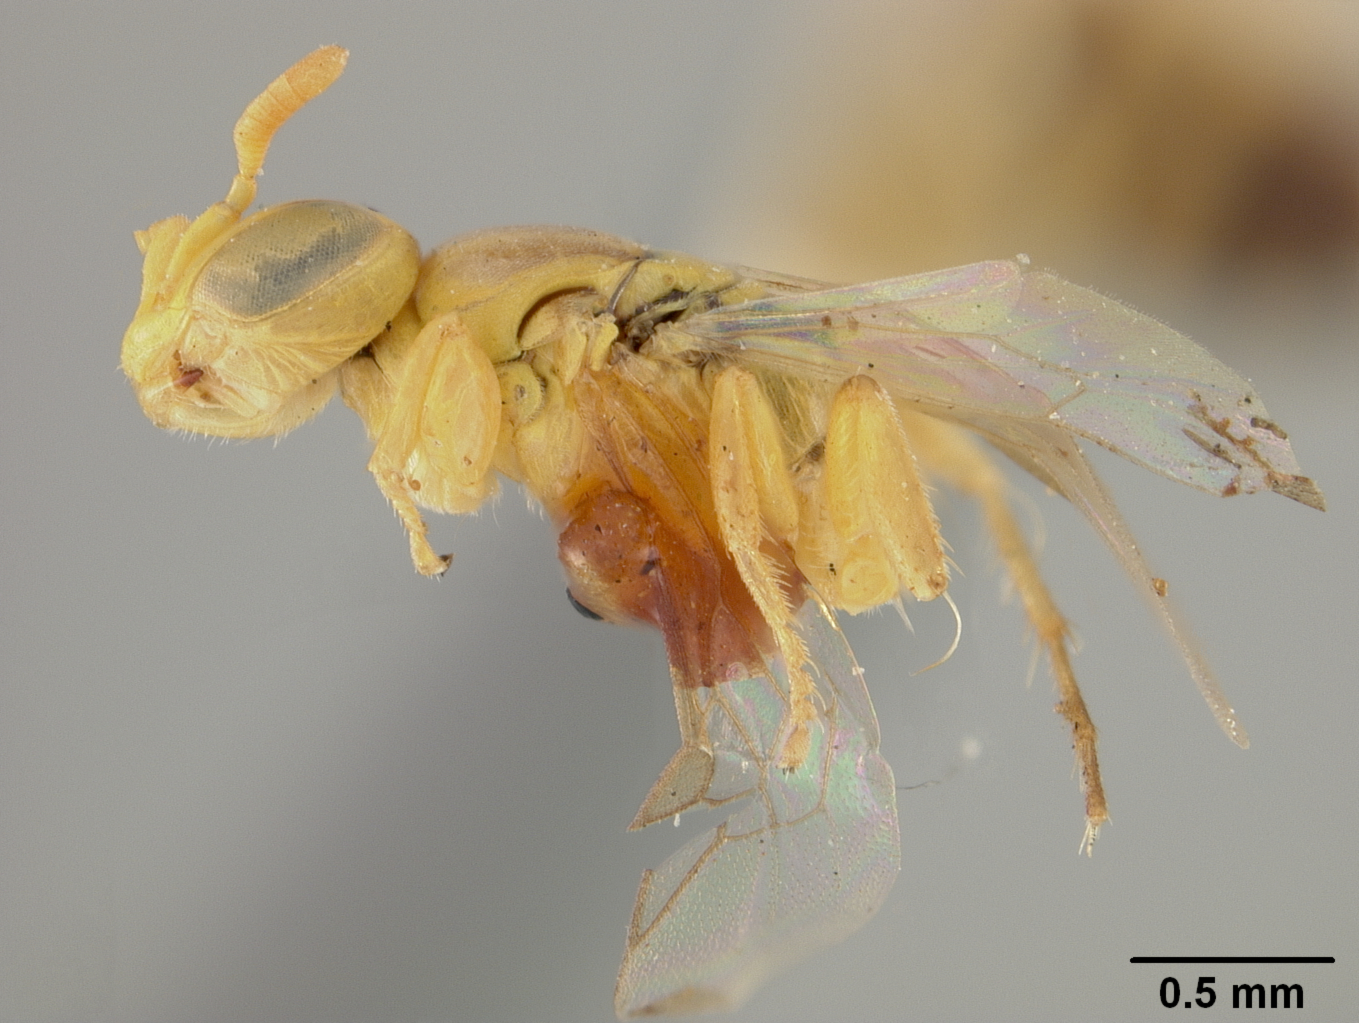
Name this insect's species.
Brachyhesma cooki
